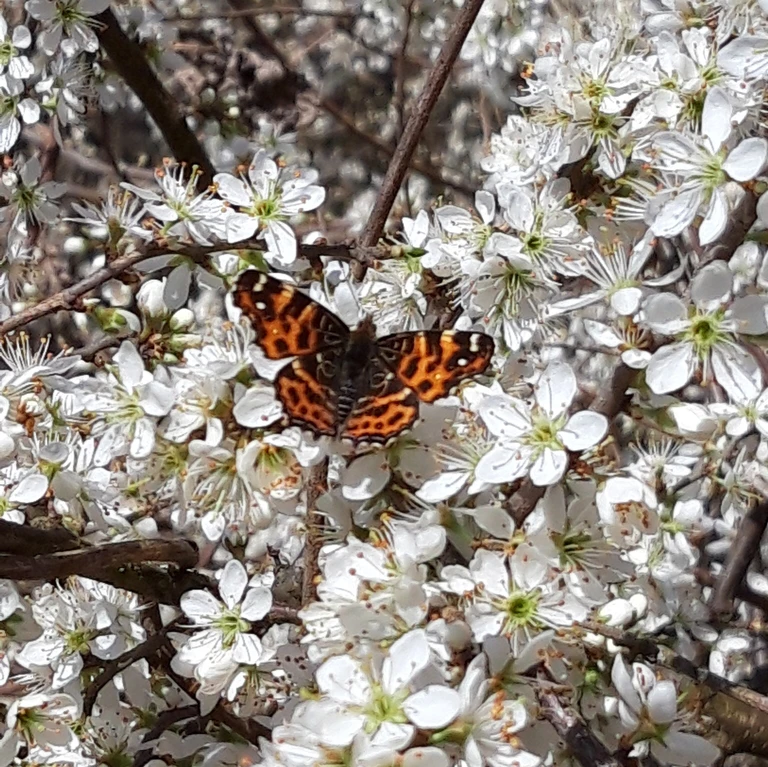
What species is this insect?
Araschnia levana
